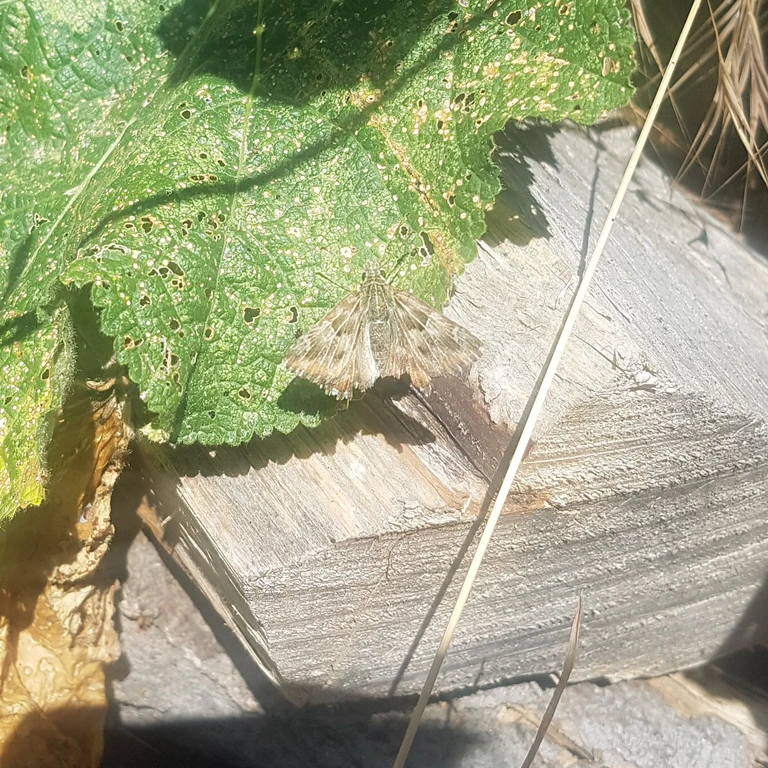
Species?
Carcharodus alceae
